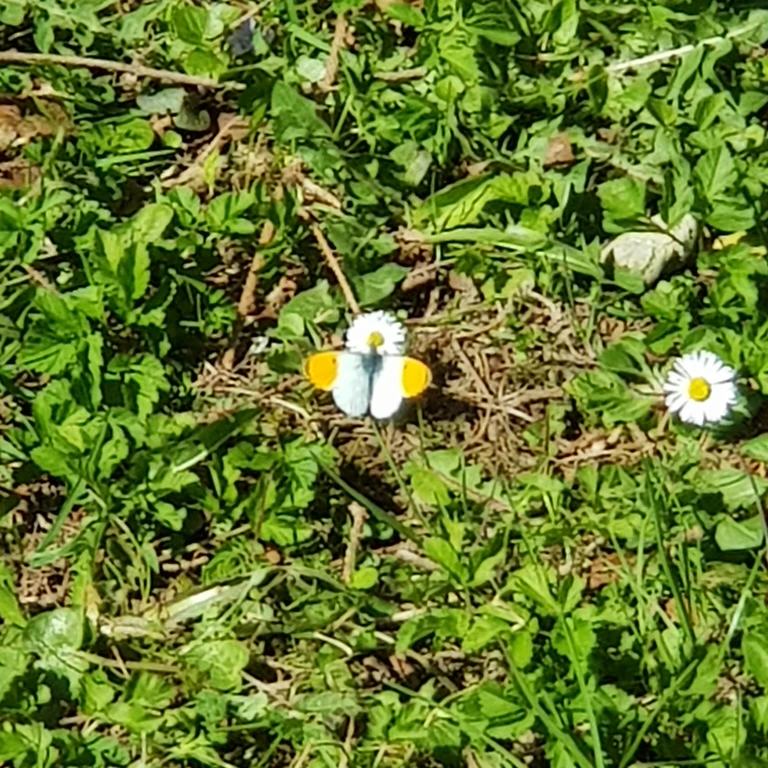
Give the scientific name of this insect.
Anthocharis cardamines
